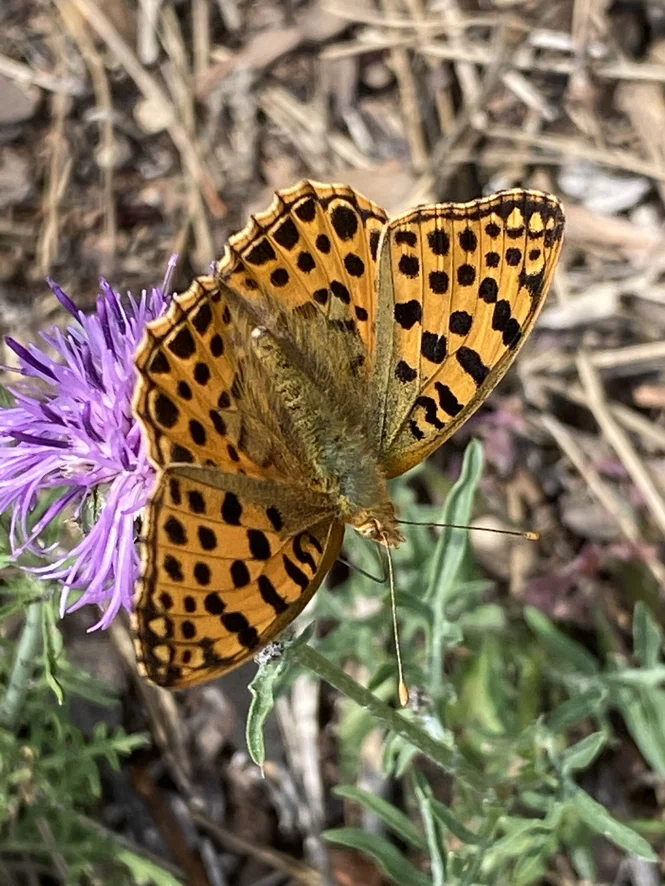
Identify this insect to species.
Issoria lathonia
